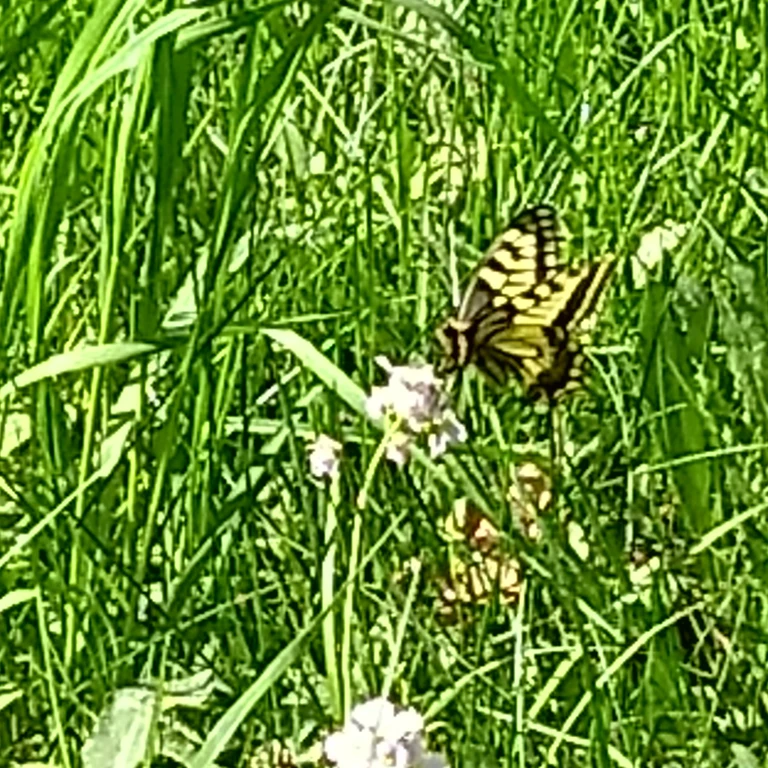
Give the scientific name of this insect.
Papilio machaon
